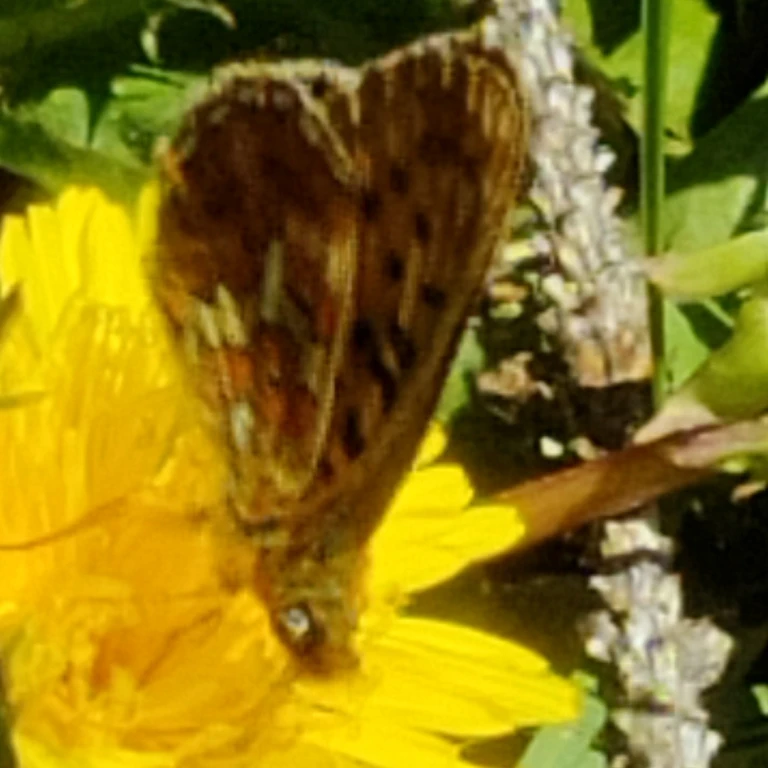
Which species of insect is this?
Boloria euphrosyne (also Clossiana euphrosyne)
